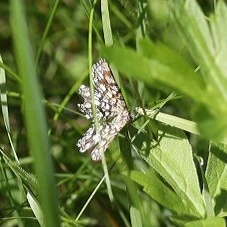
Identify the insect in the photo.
Chiasmia clathrata
